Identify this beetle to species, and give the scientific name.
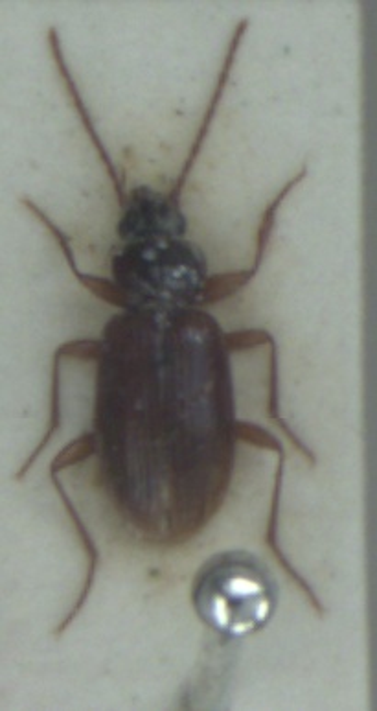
Trechus rubens
